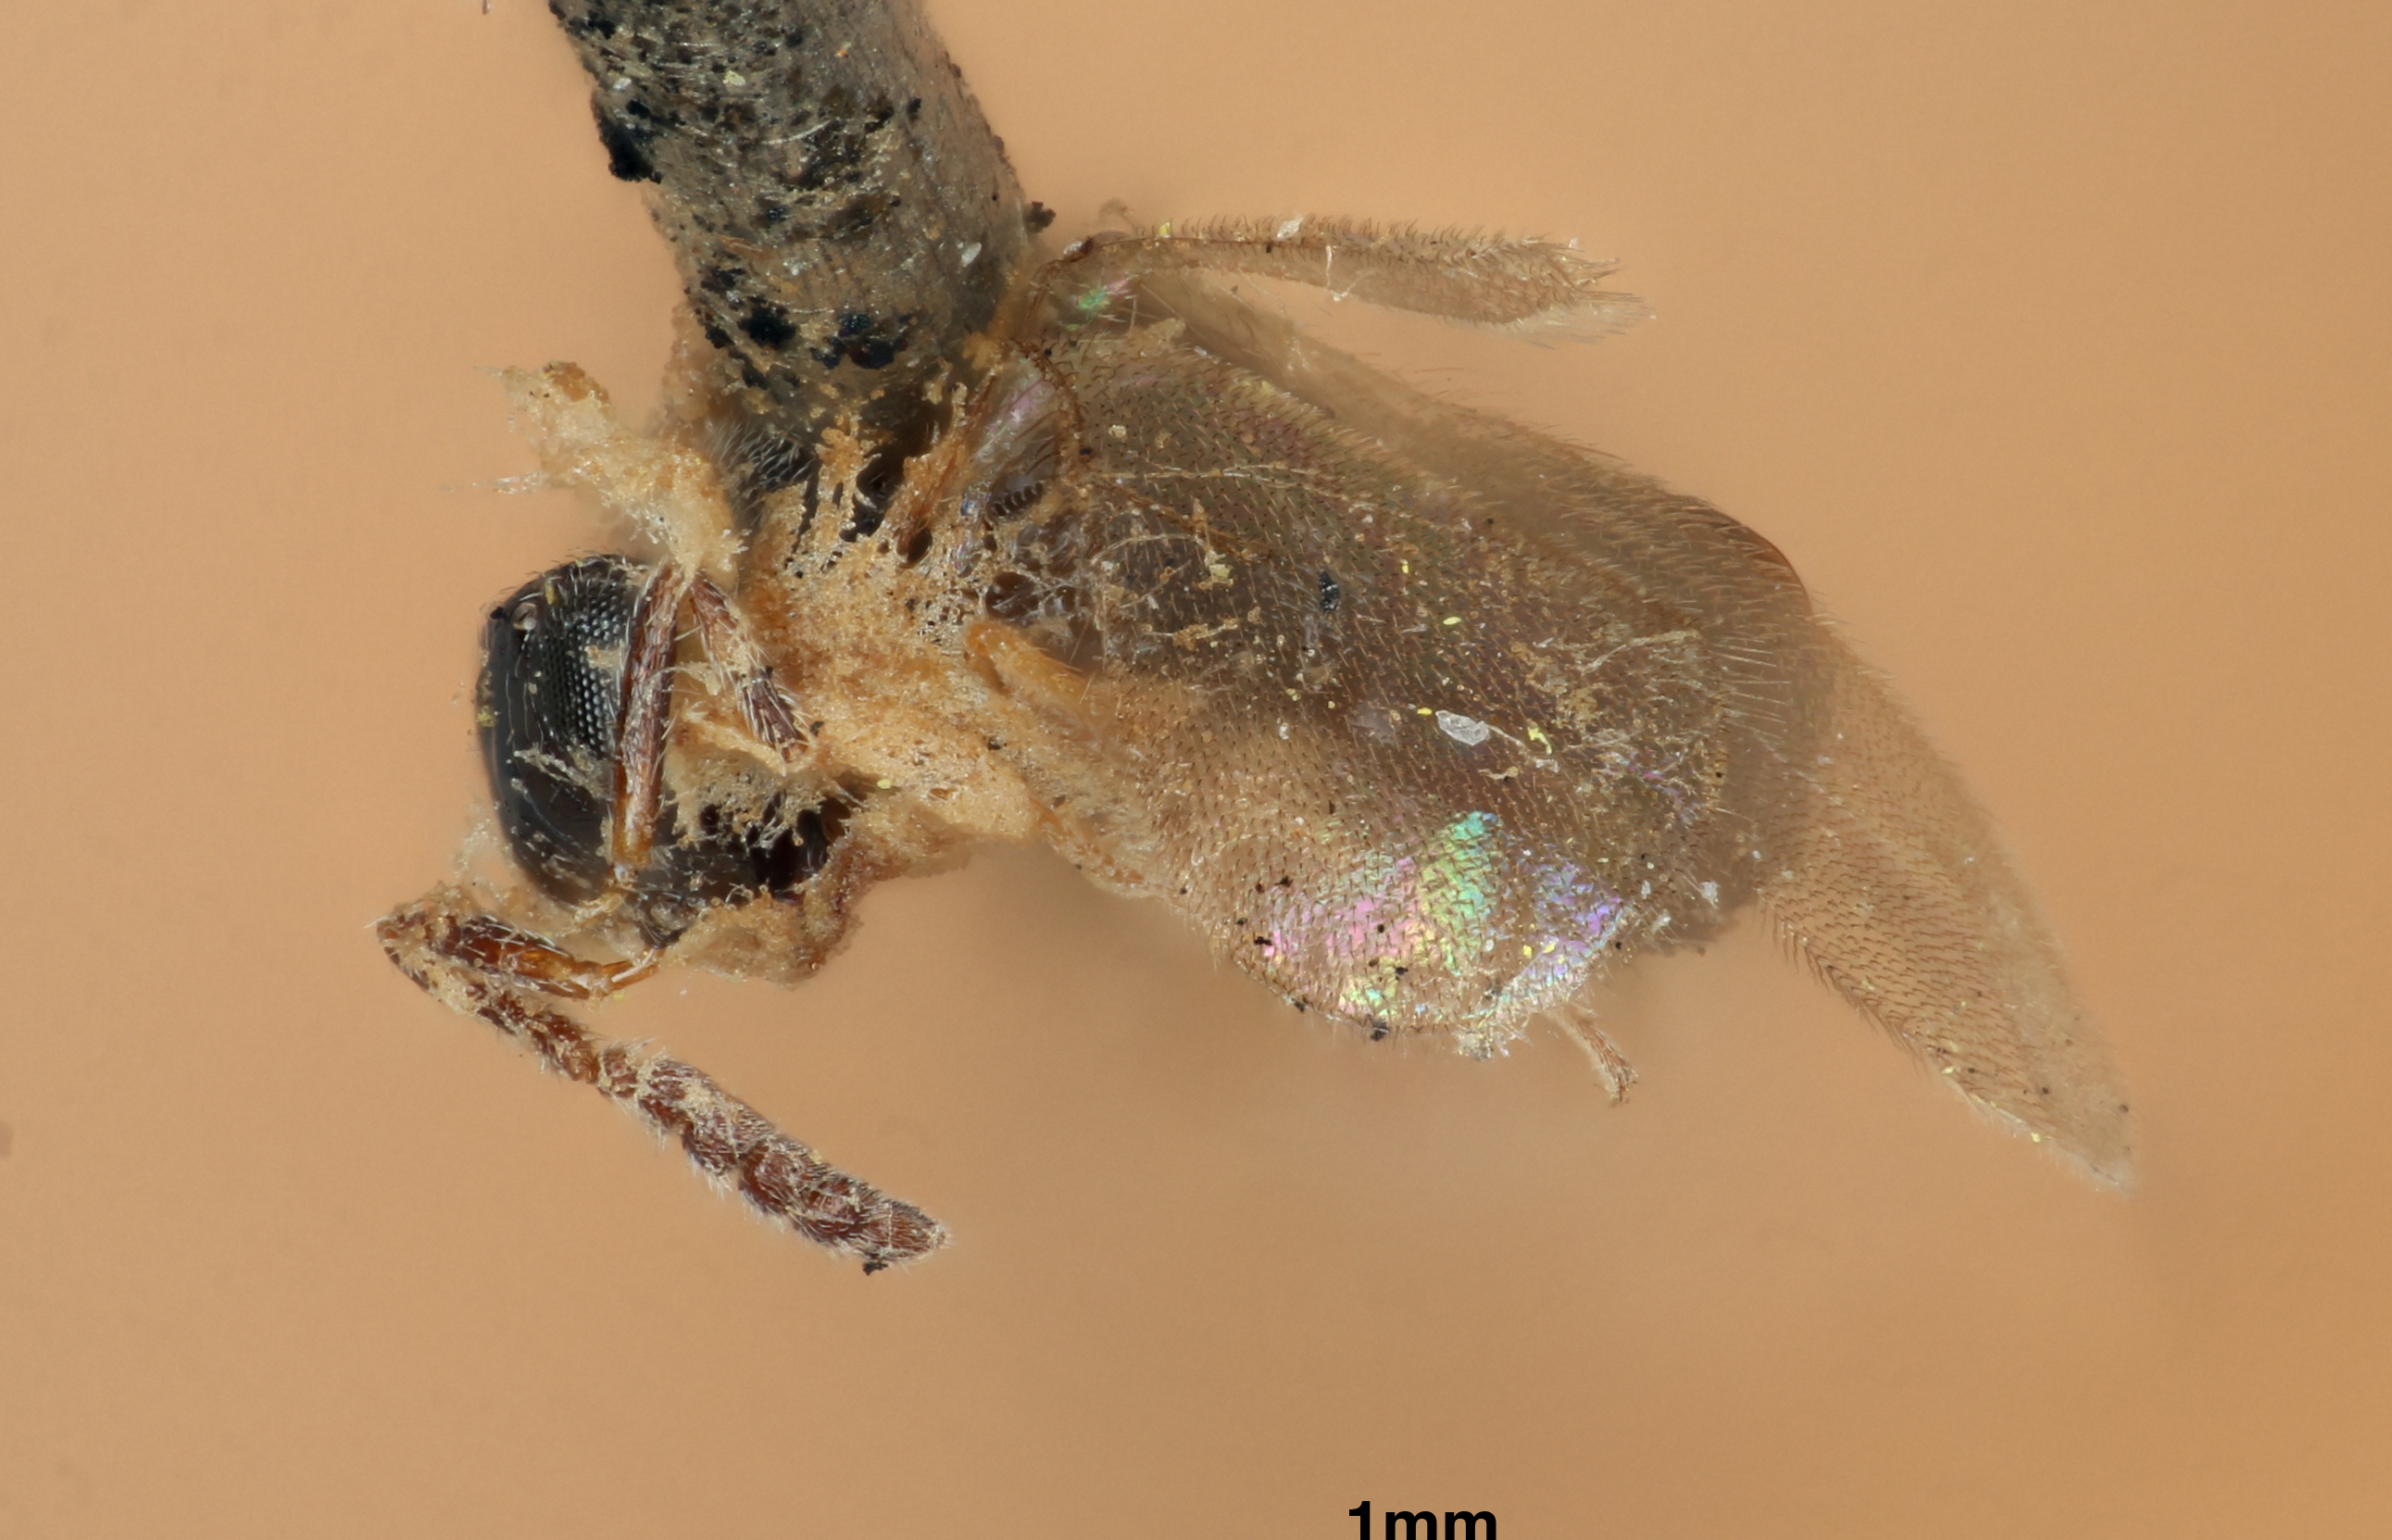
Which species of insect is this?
Telenomus orgyiae
